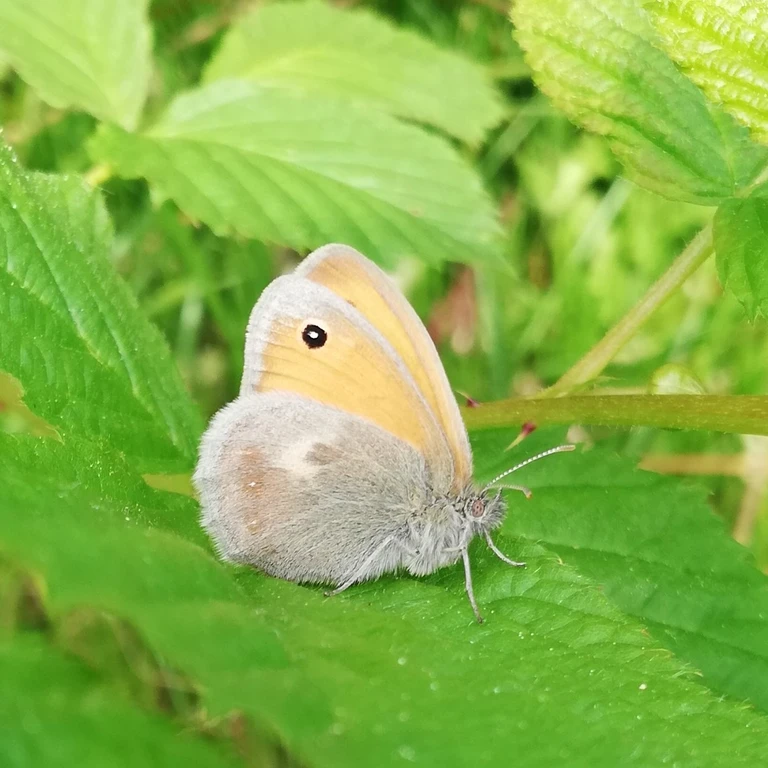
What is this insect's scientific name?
Coenonympha pamphilus
